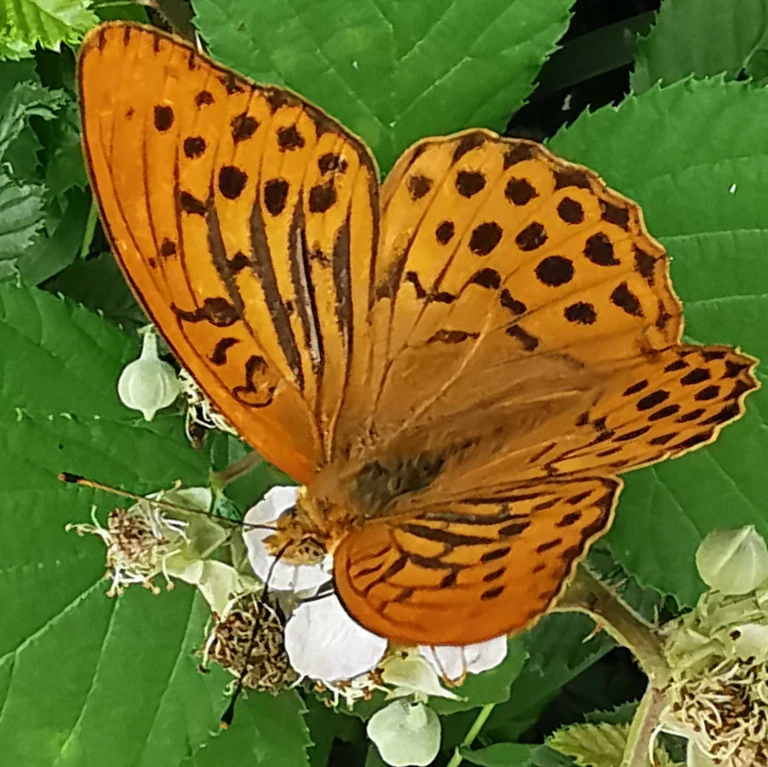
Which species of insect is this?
Argynnis paphia
